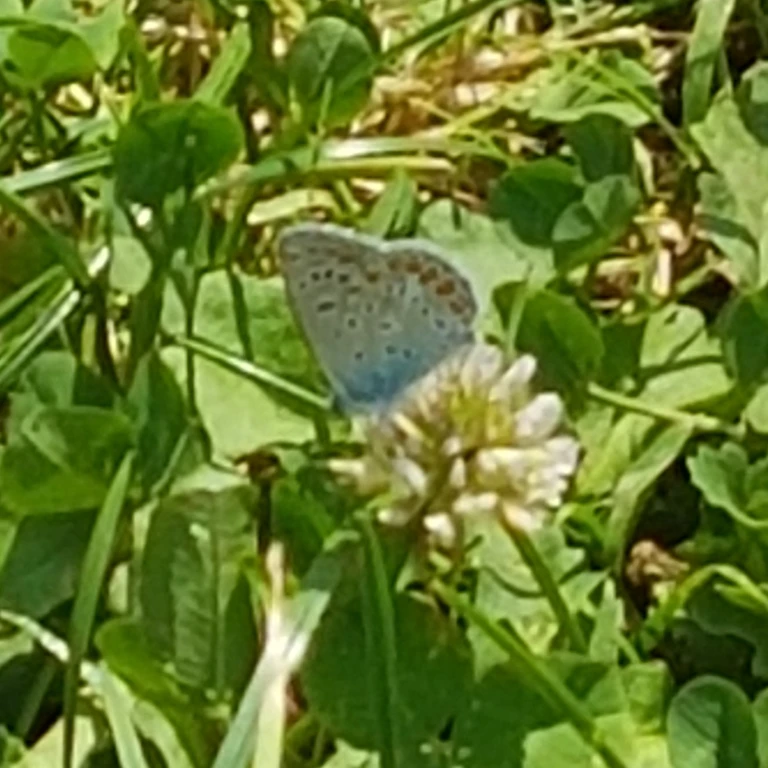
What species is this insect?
Polyommatus icarus
